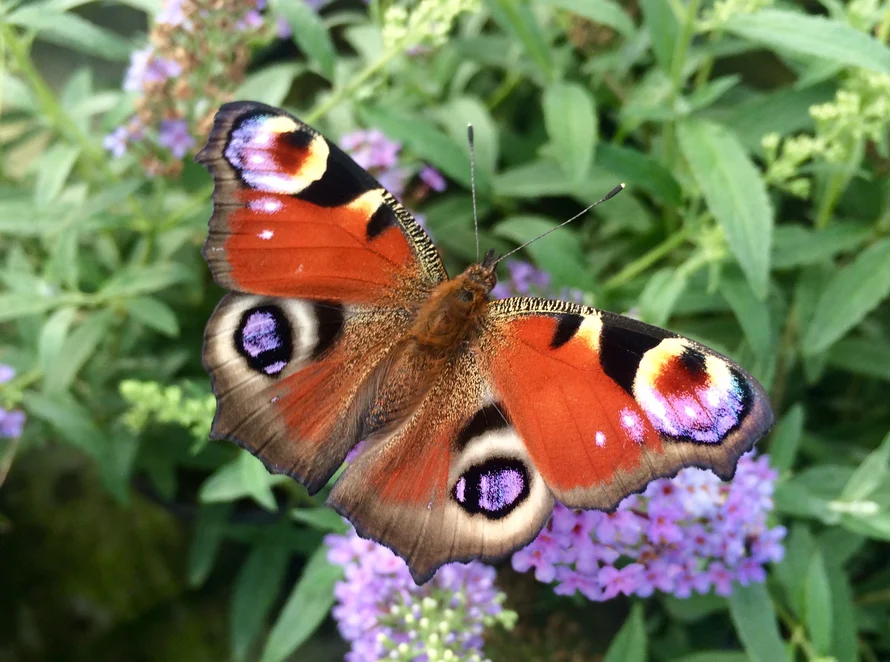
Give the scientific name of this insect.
Aglais io
